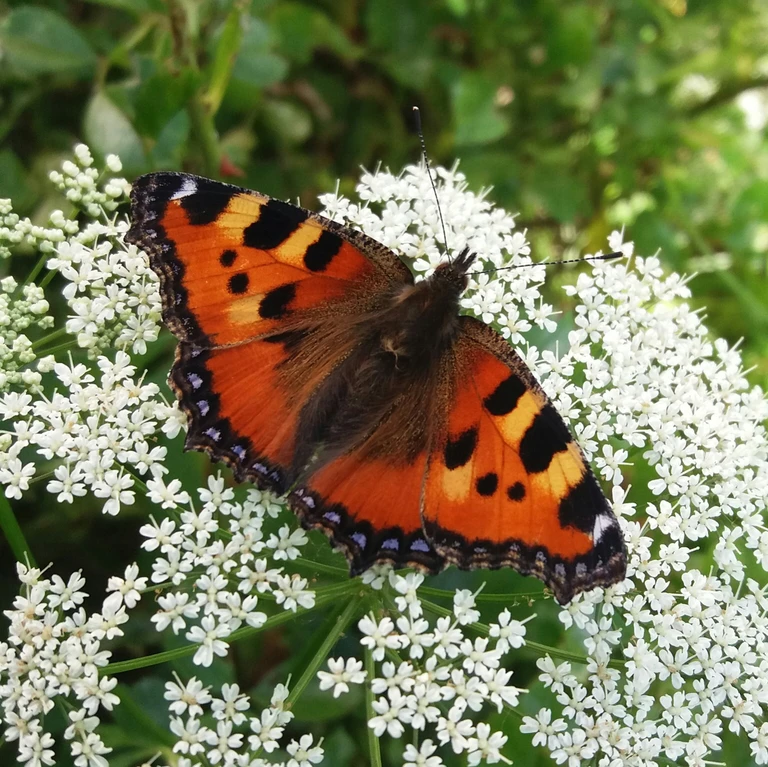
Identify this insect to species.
Aglais urticae
